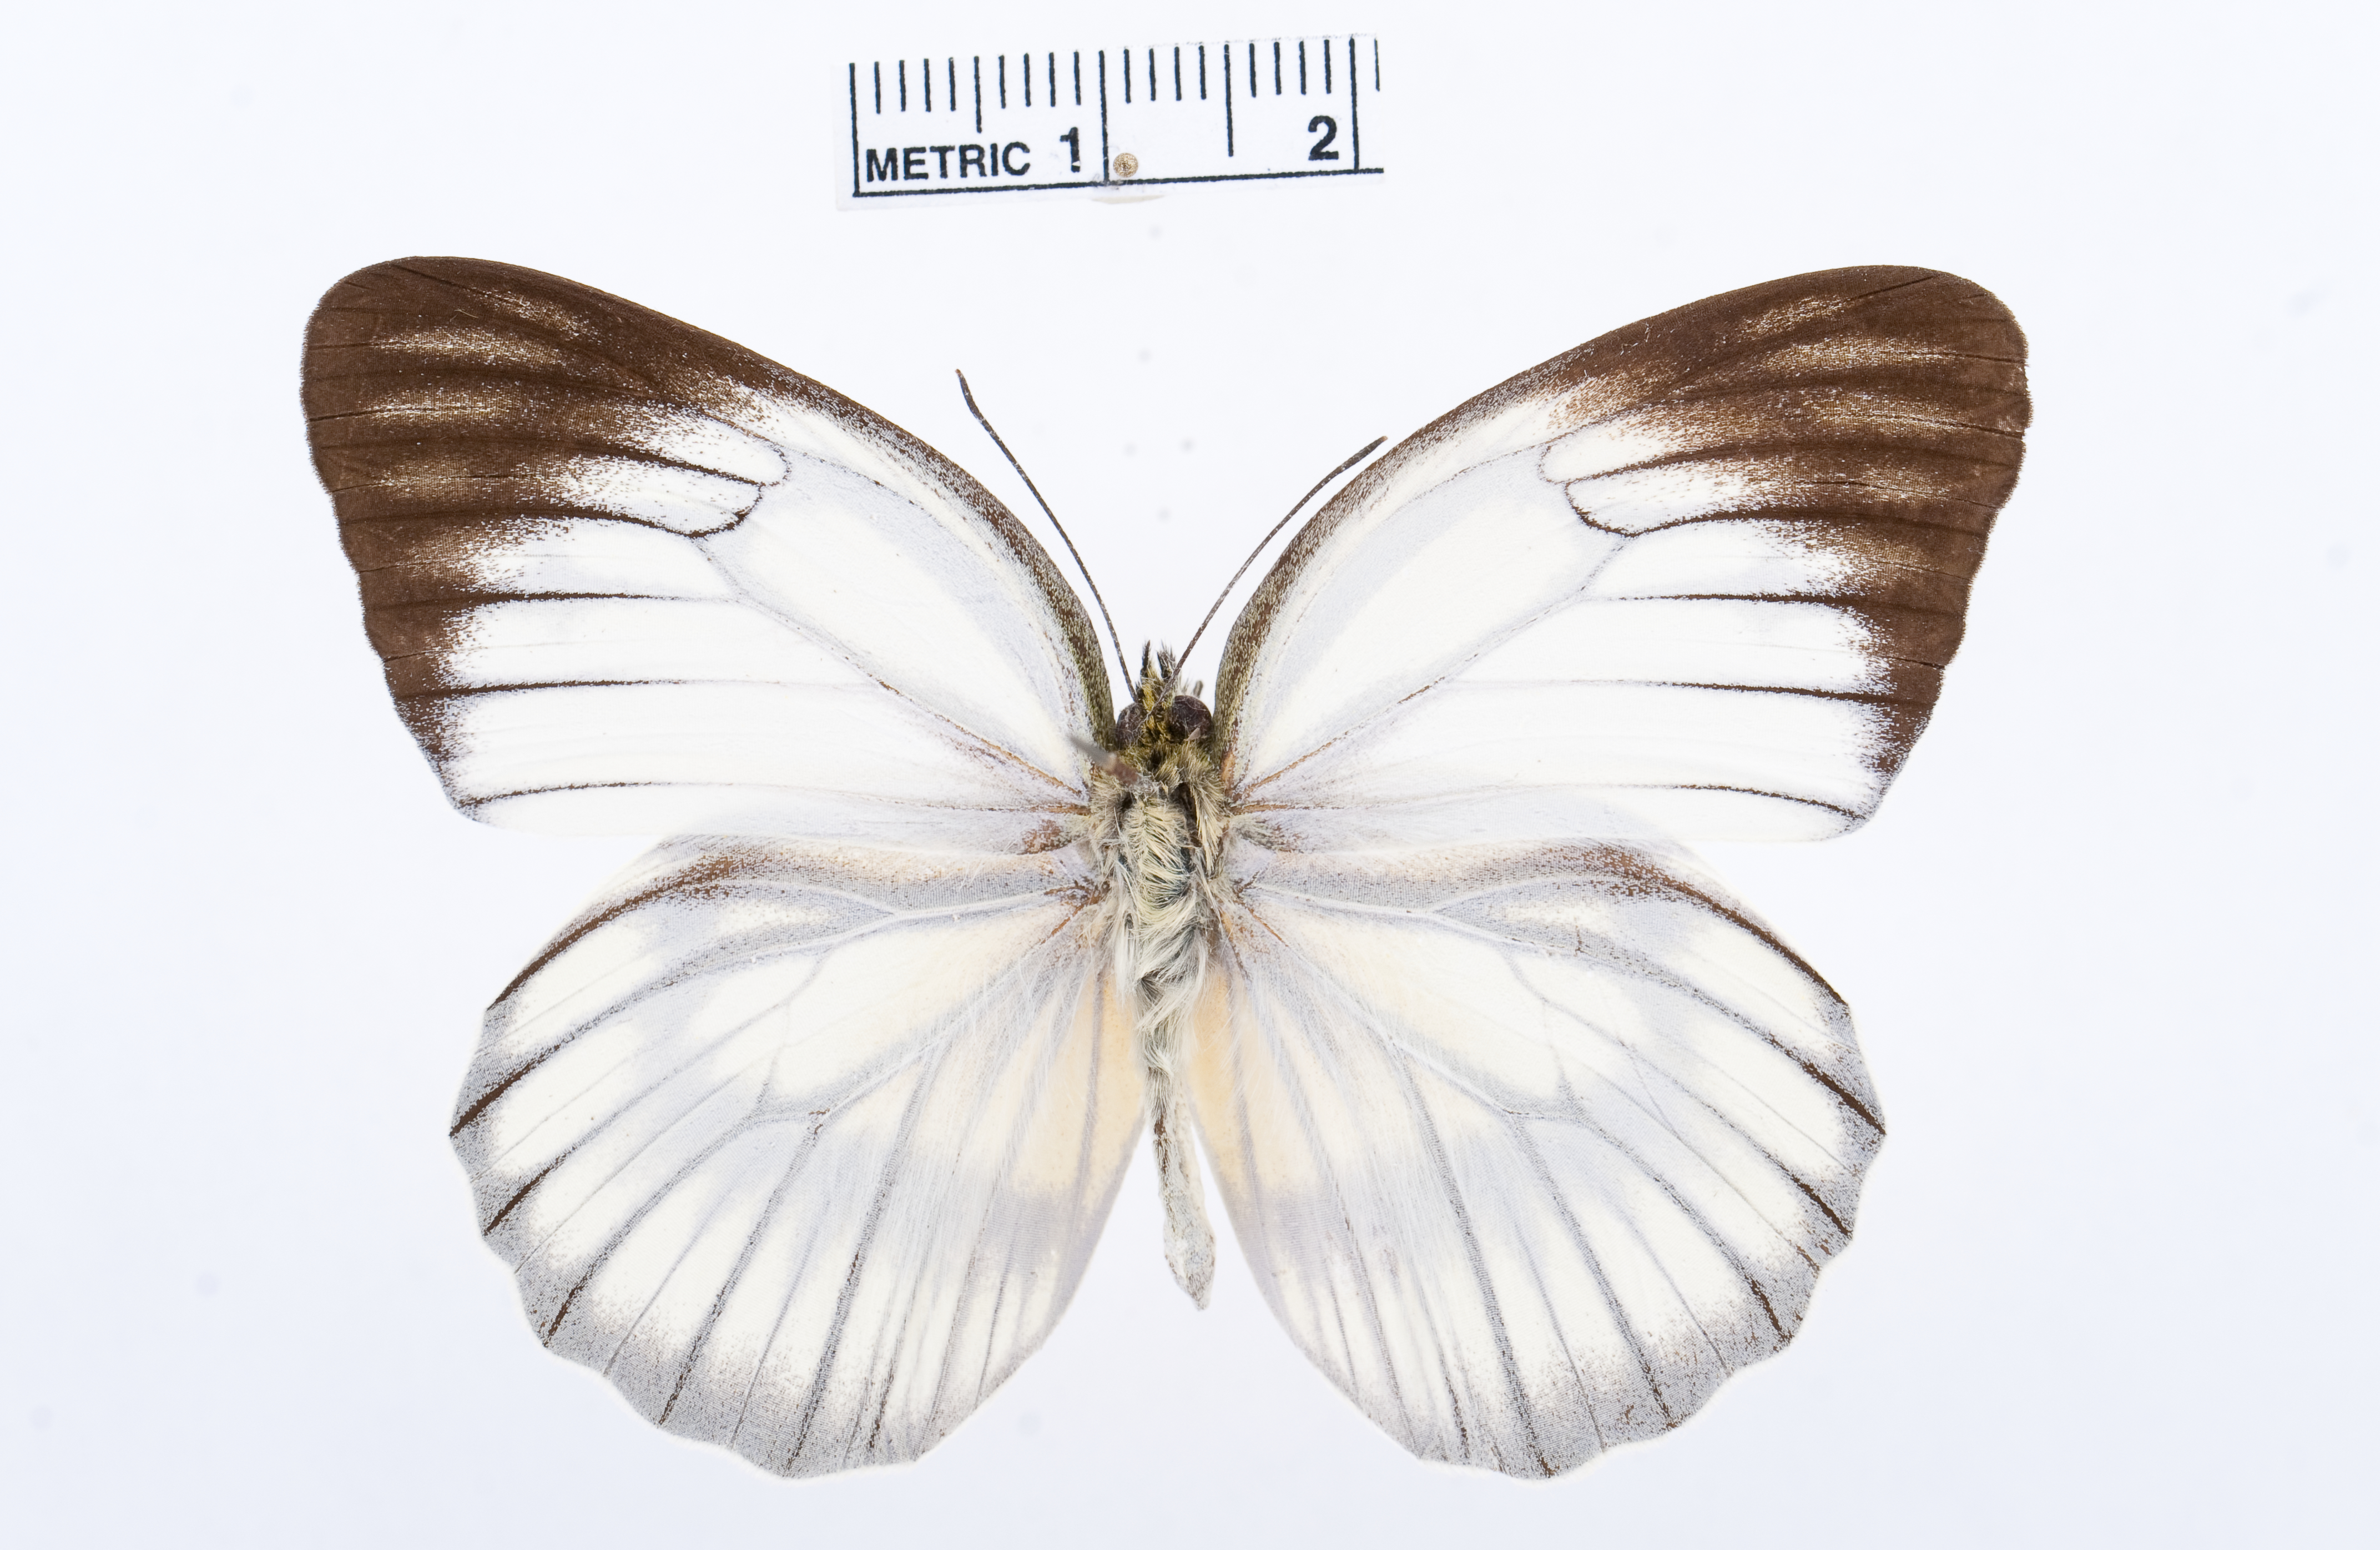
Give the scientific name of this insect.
Cepora celebensis
